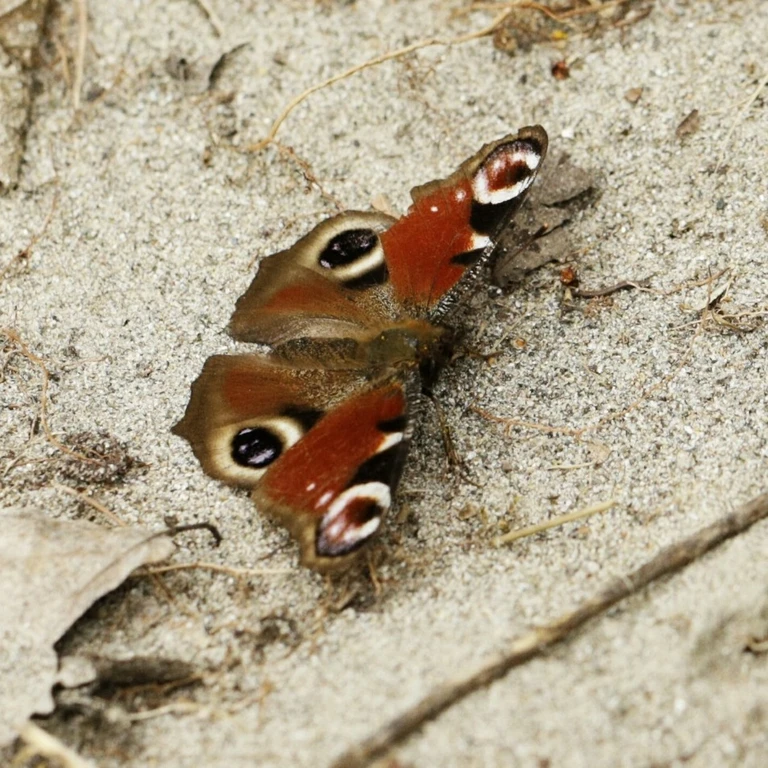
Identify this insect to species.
Aglais io
